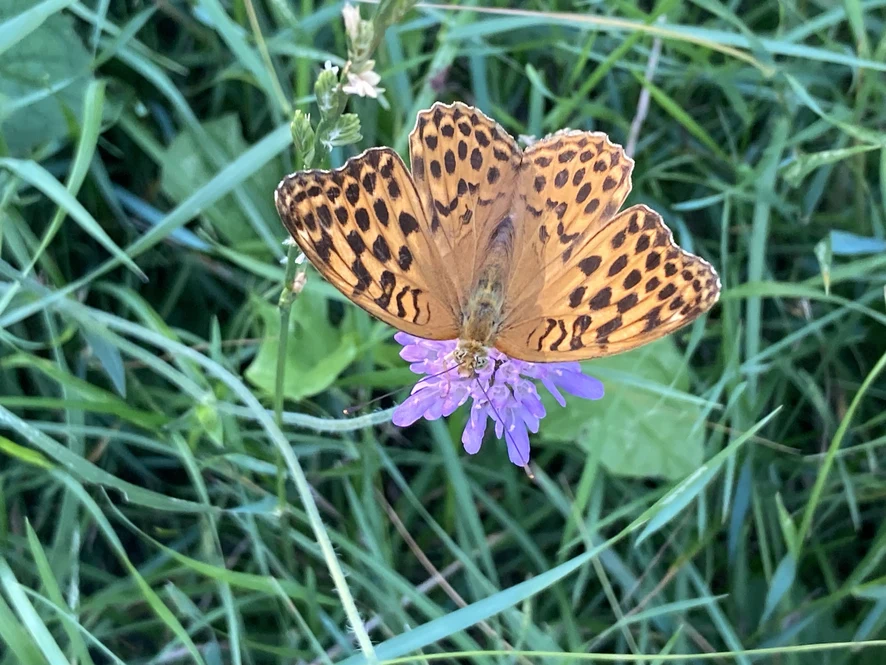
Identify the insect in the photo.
Argynnis paphia
